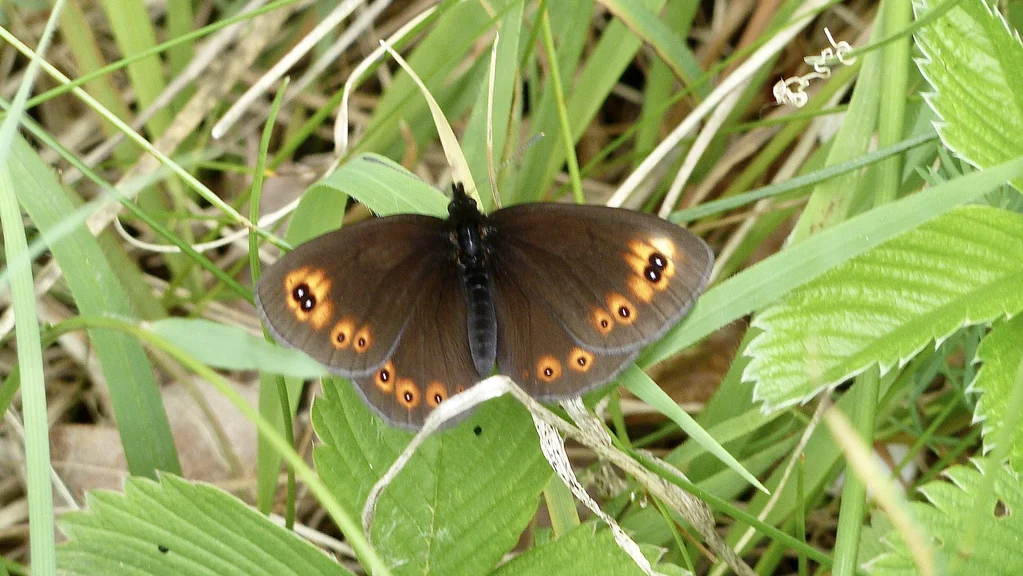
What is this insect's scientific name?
Erebia medusa
